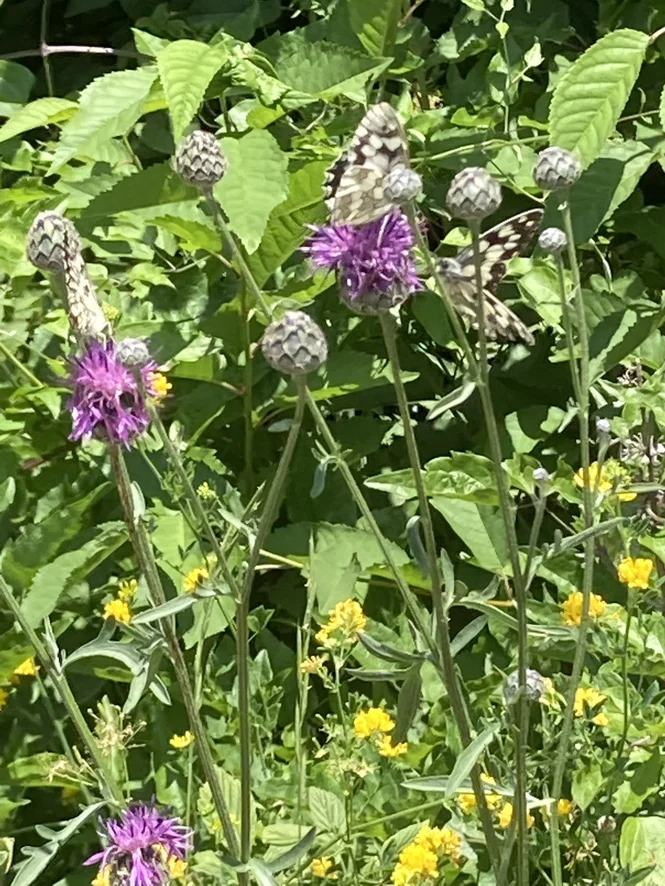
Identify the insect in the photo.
Melanargia galathea
